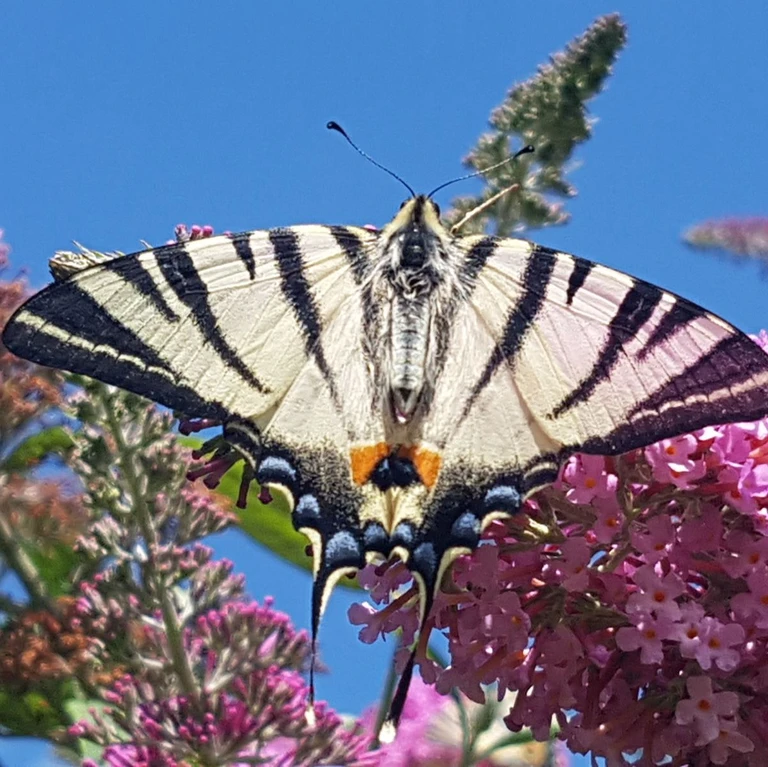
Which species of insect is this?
Iphiclides podalirius
